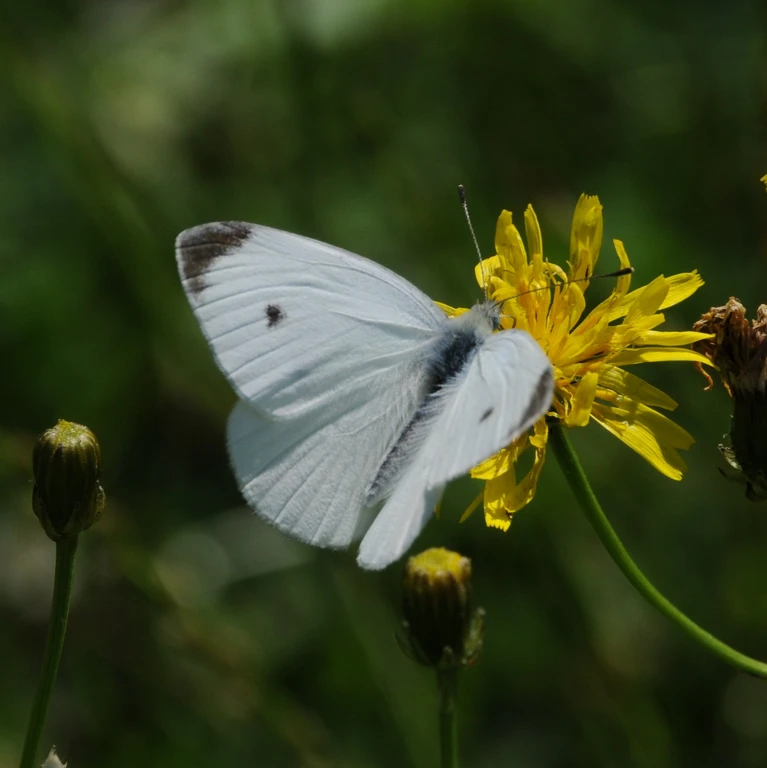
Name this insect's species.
Pieris rapae
